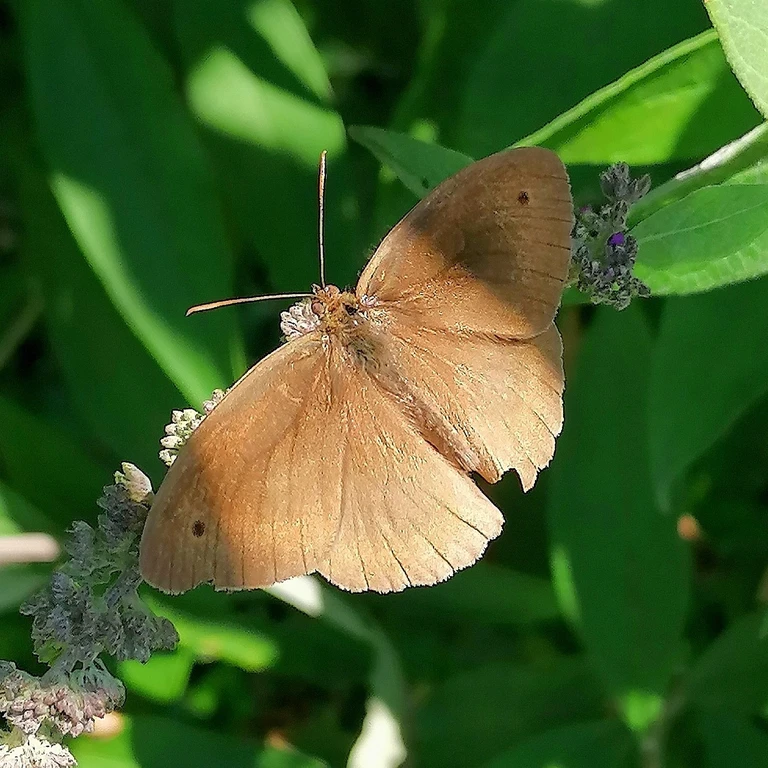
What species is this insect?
Maniola jurtina
